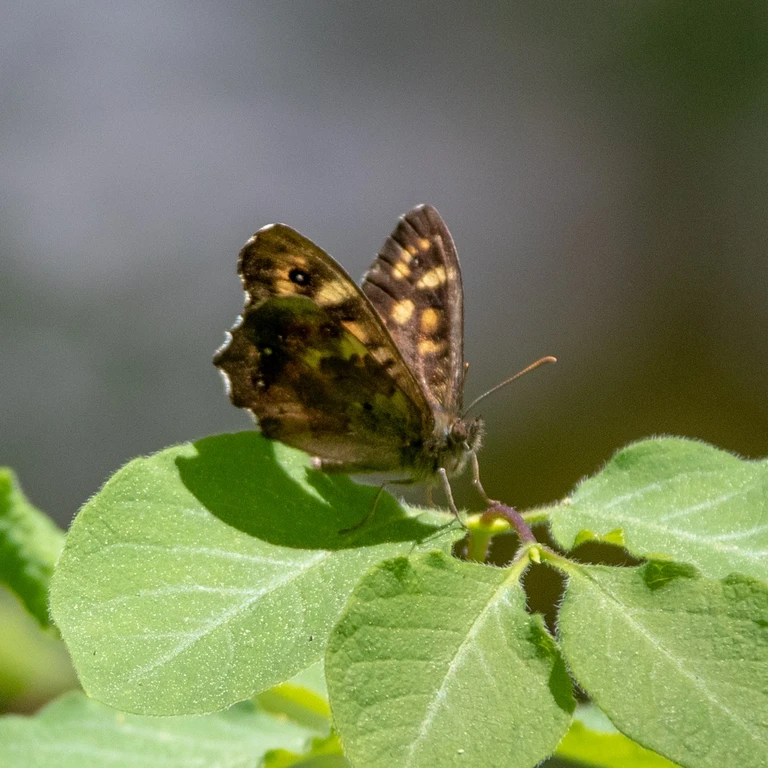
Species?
Pararge aegeria
